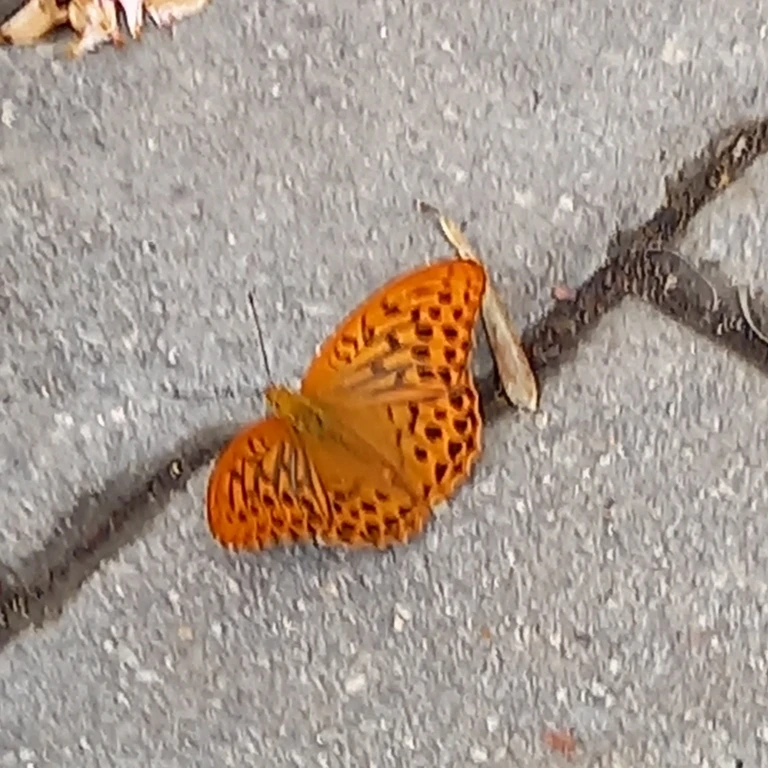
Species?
Argynnis paphia
